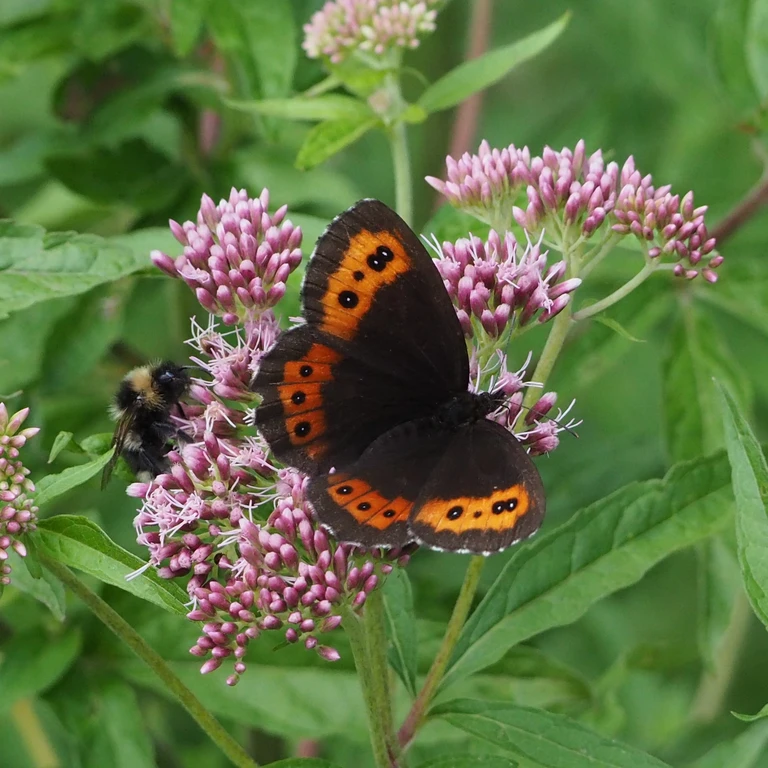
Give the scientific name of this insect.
Erebia ligea
